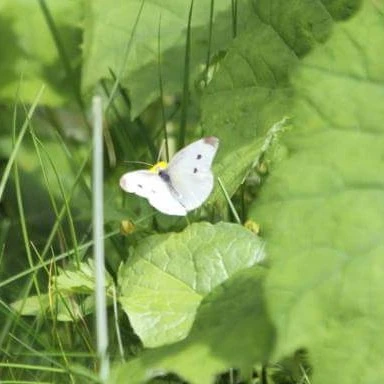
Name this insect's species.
Pieris rapae
